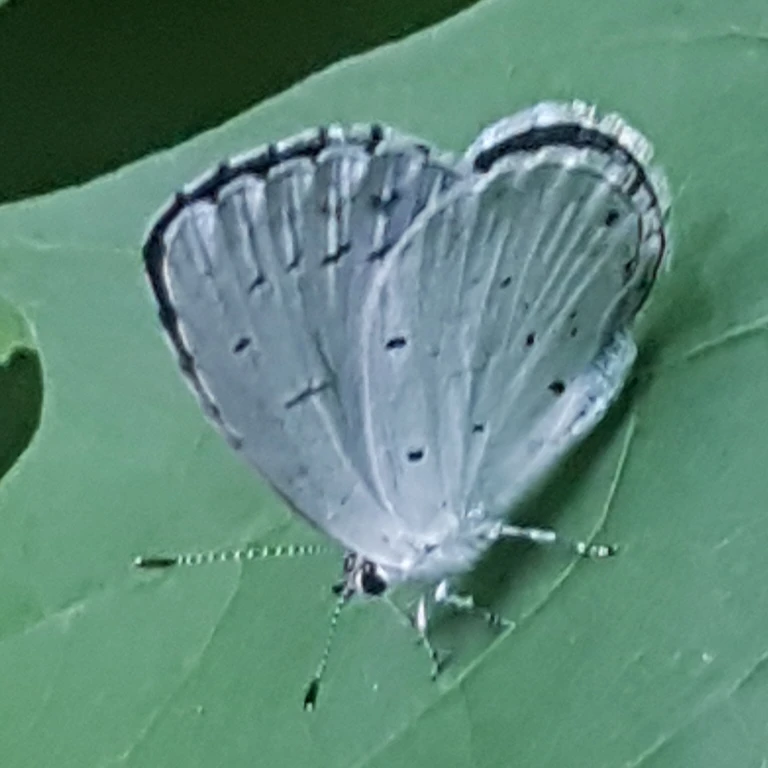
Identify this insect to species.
Celastrina argiolus
